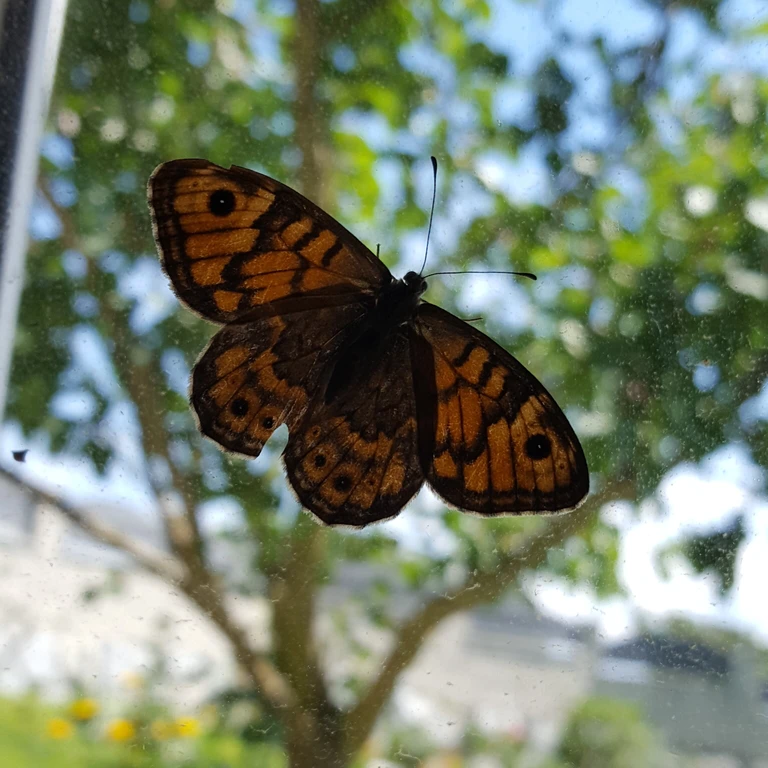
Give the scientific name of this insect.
Lasiommata megera (also Pararge megera)
